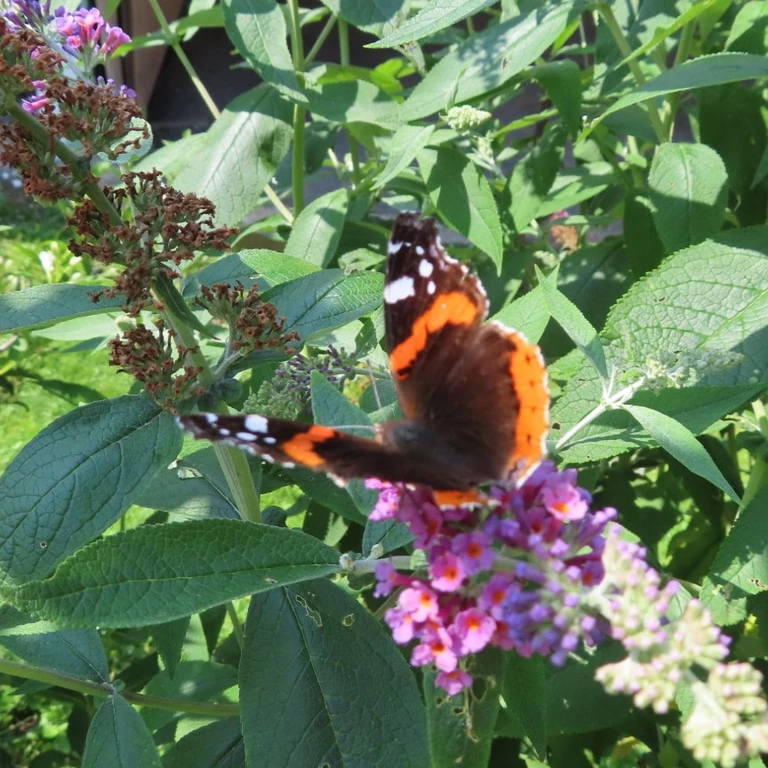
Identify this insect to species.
Vanessa atalanta
